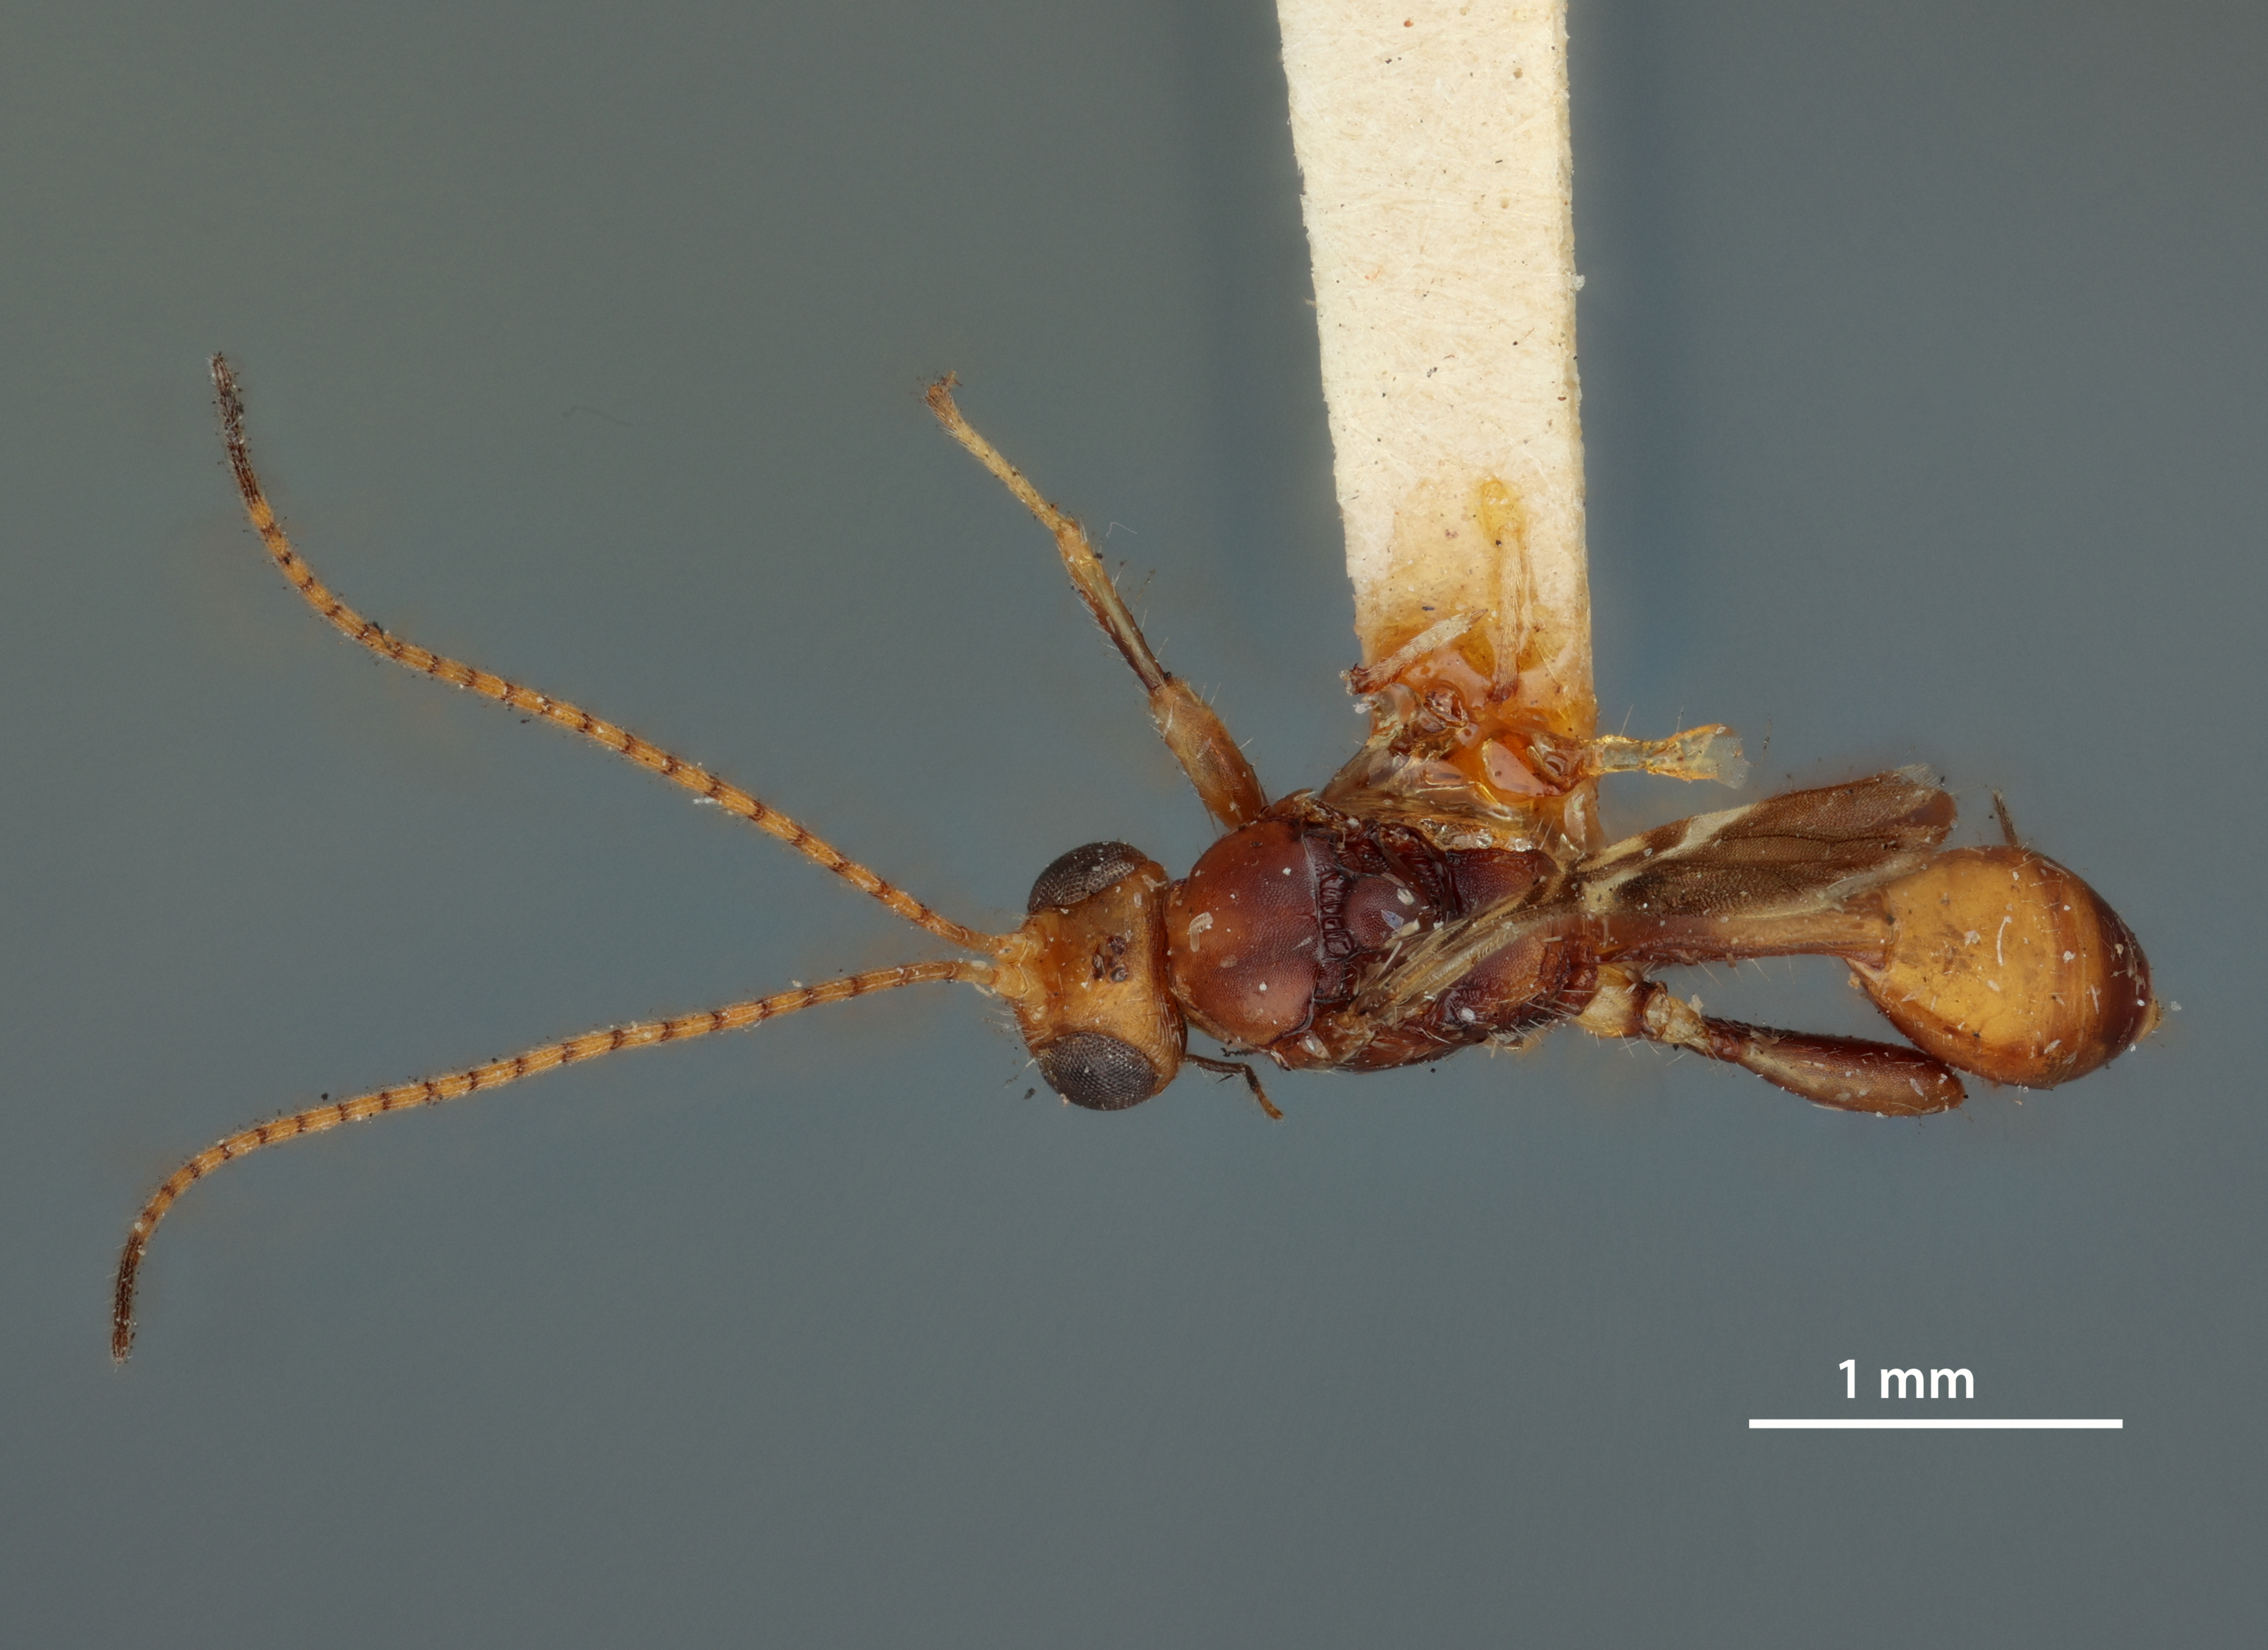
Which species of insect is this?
Spathius vindicius
